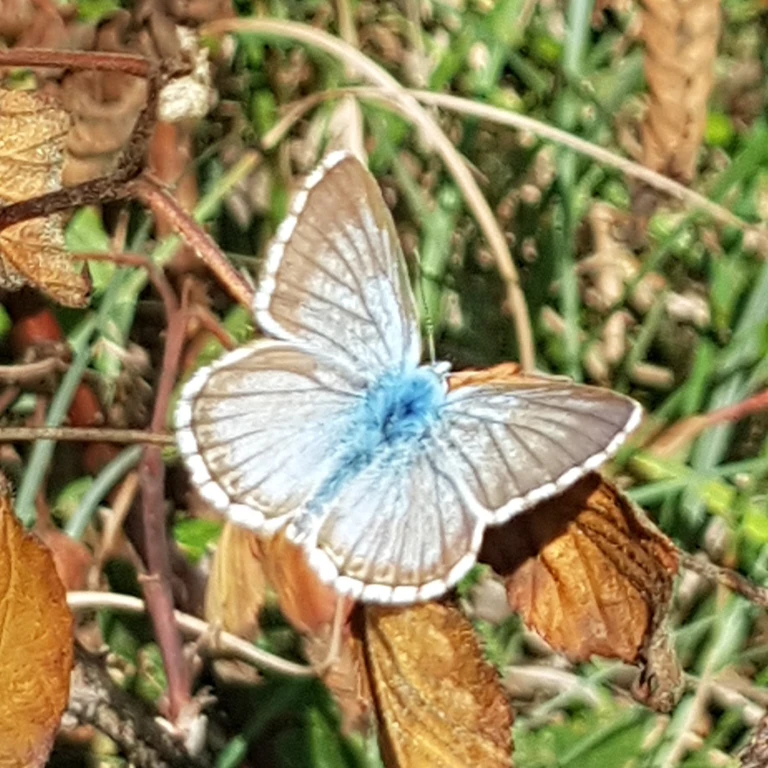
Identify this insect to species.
Lysandra coridon
